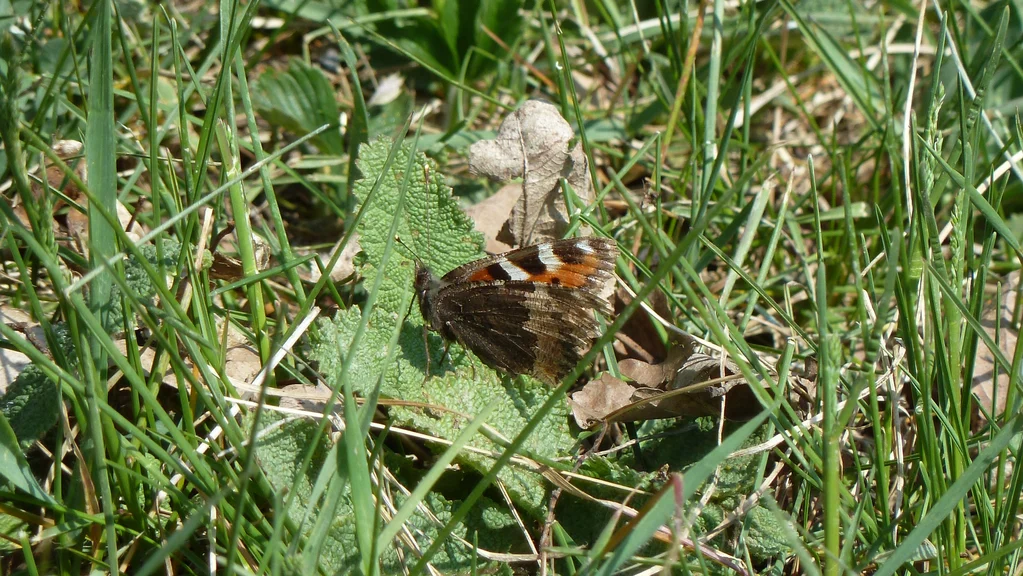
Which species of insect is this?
Aglais urticae
